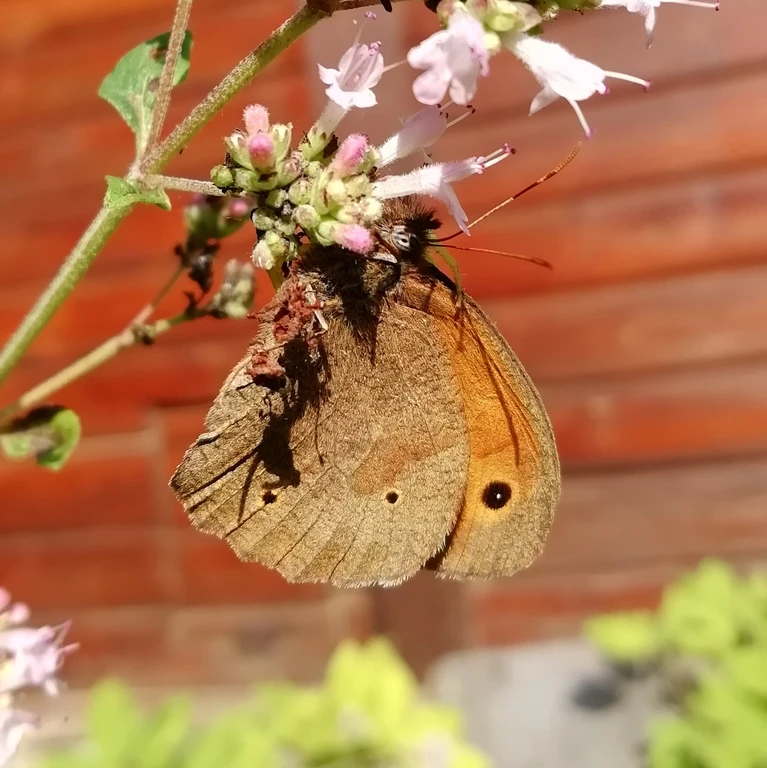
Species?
Maniola jurtina
